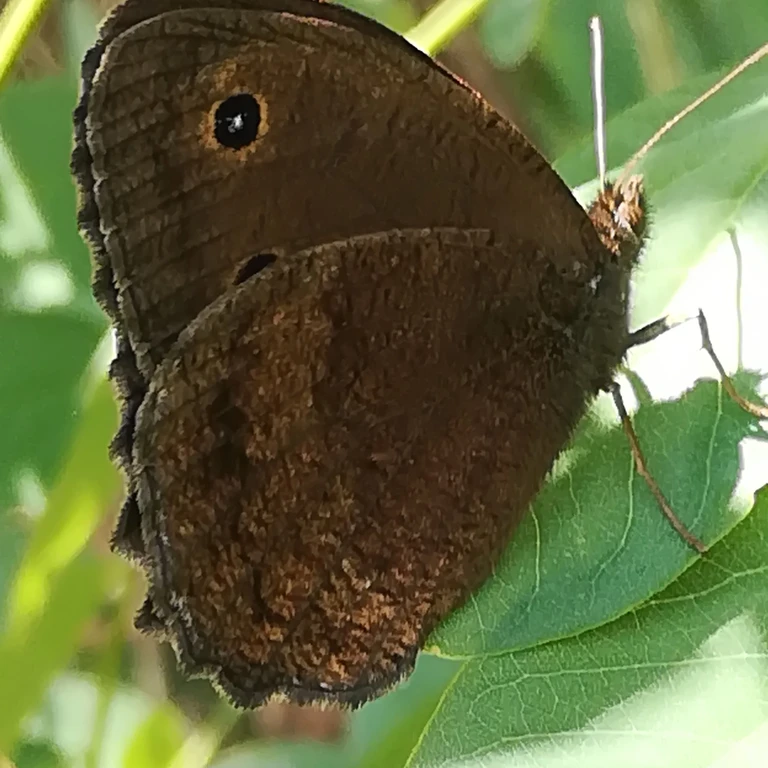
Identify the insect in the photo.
Minois dryas
